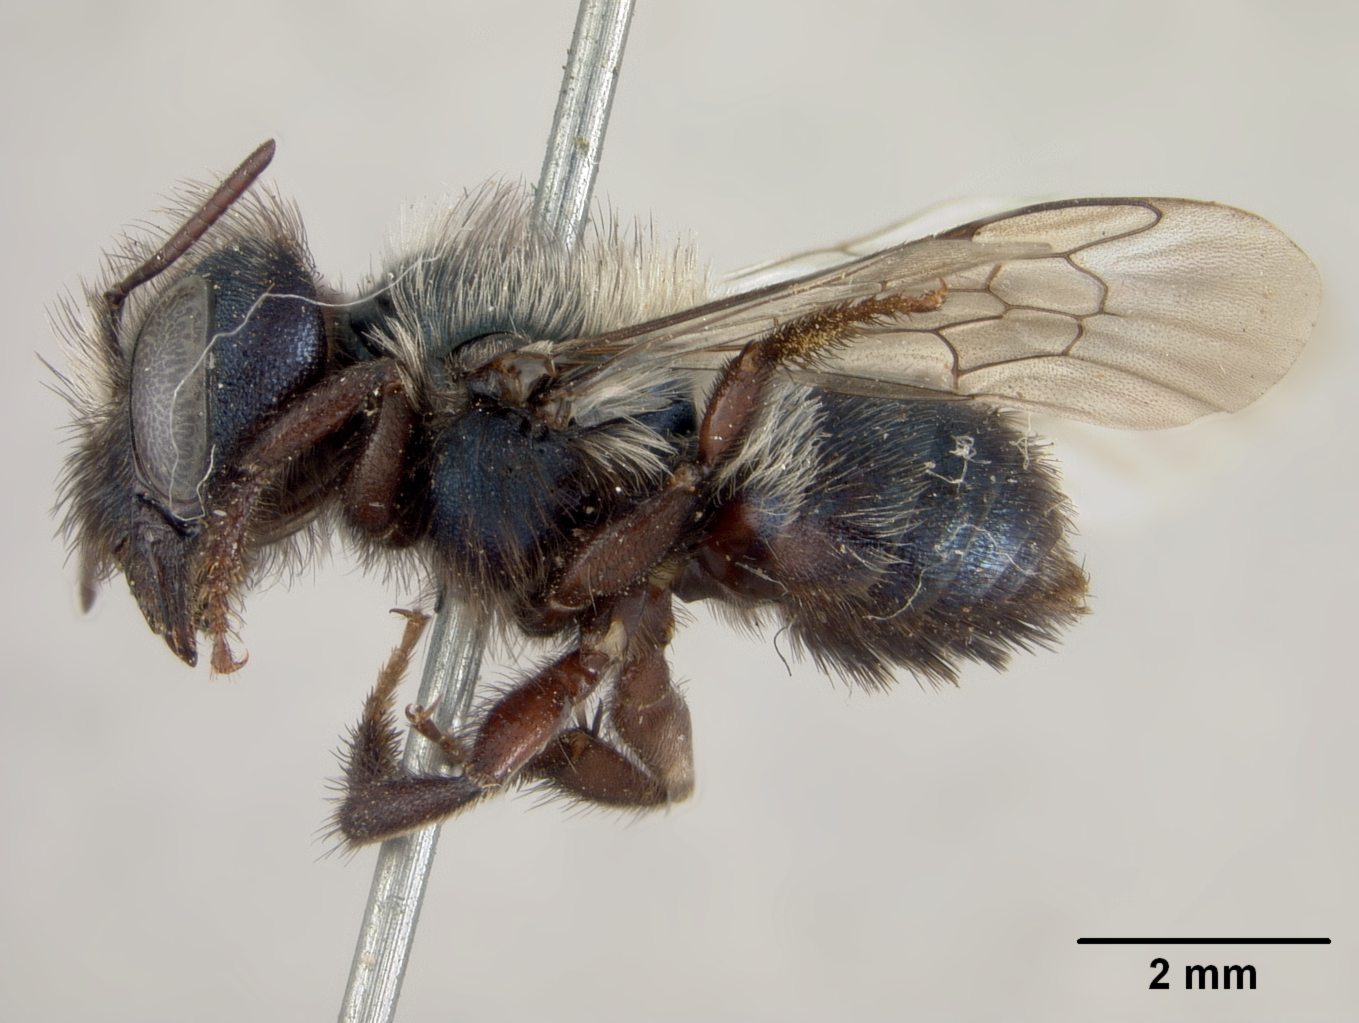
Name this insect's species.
Osmia pikei
